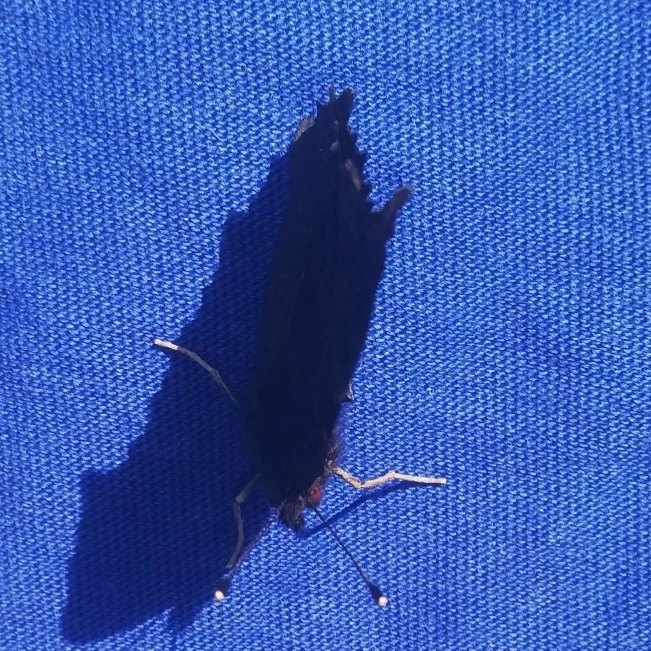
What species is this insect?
Aglais io
